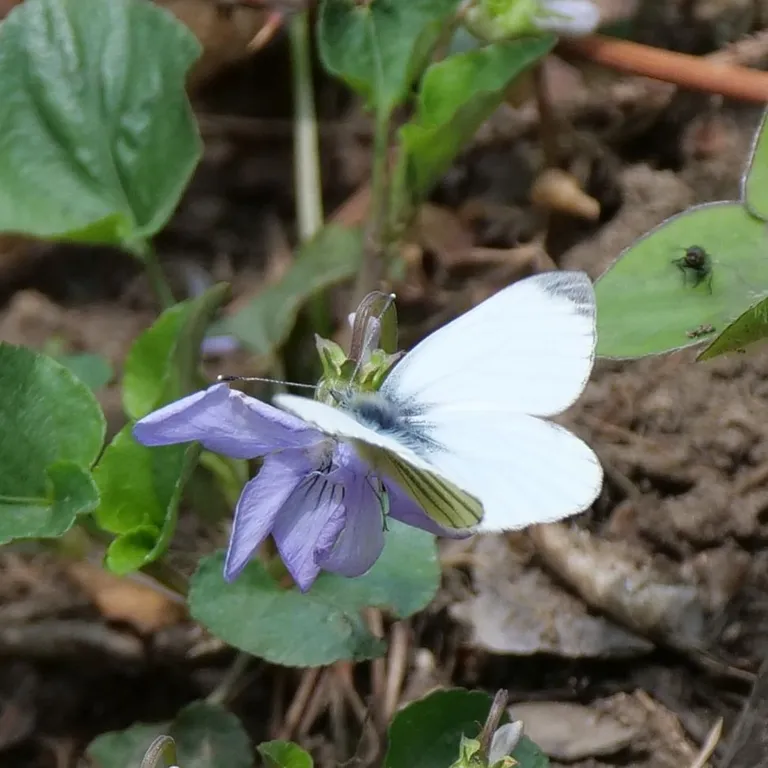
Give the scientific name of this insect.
Pieris napi
